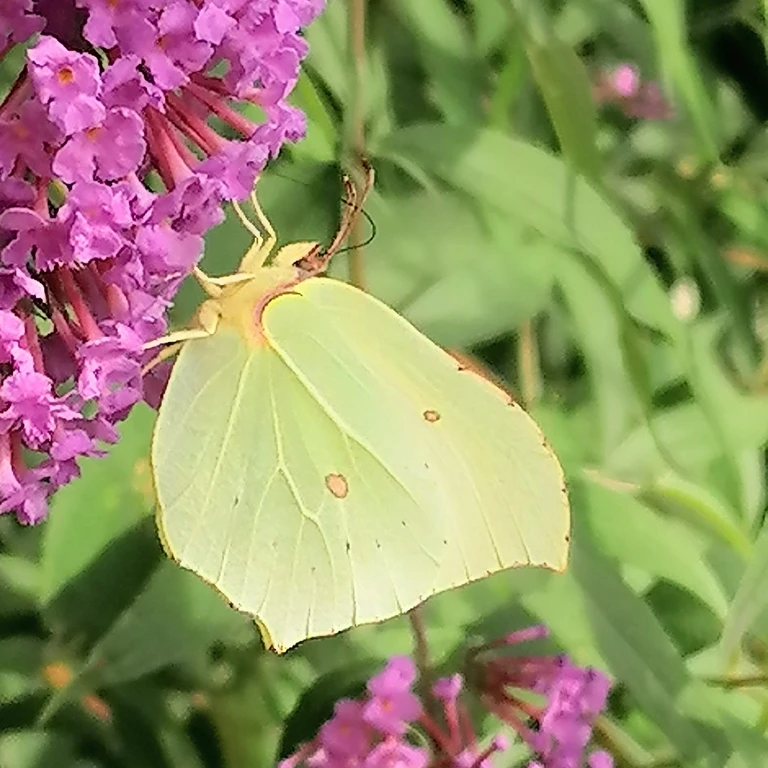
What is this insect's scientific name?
Gonepteryx rhamni
